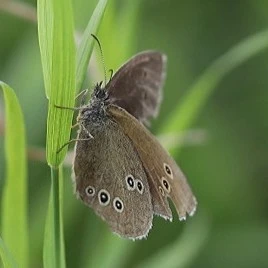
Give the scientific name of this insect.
Aphantopus hyperantus
